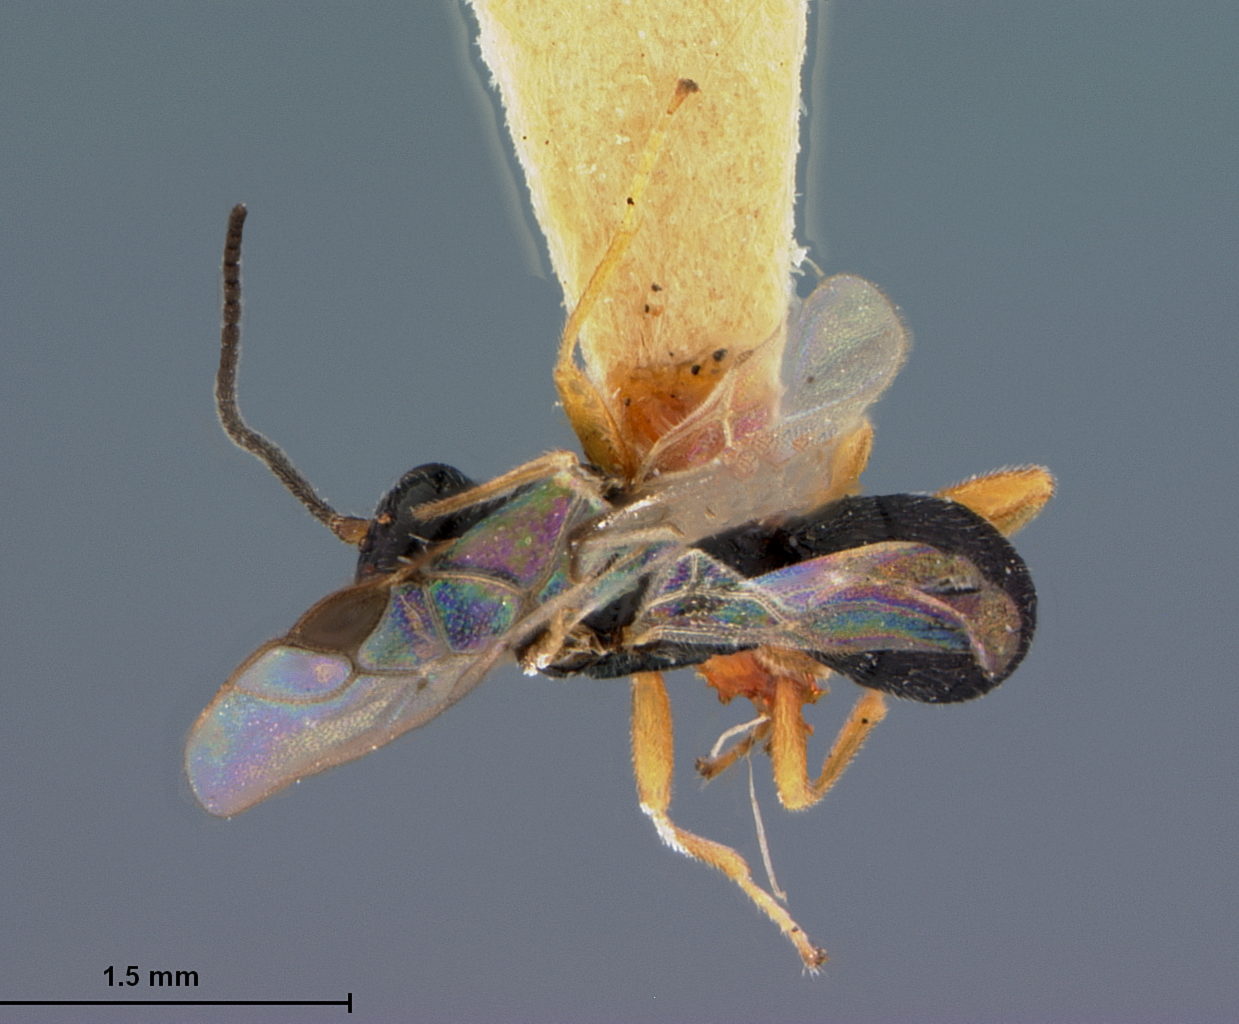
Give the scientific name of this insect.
Triaspis halidayi
